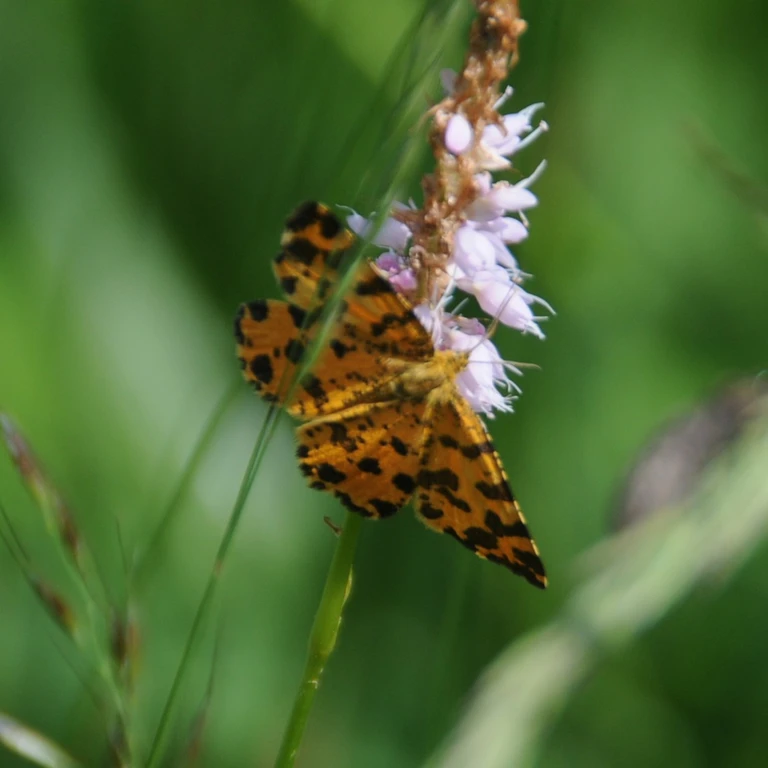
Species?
Pseudopanthera macularia
